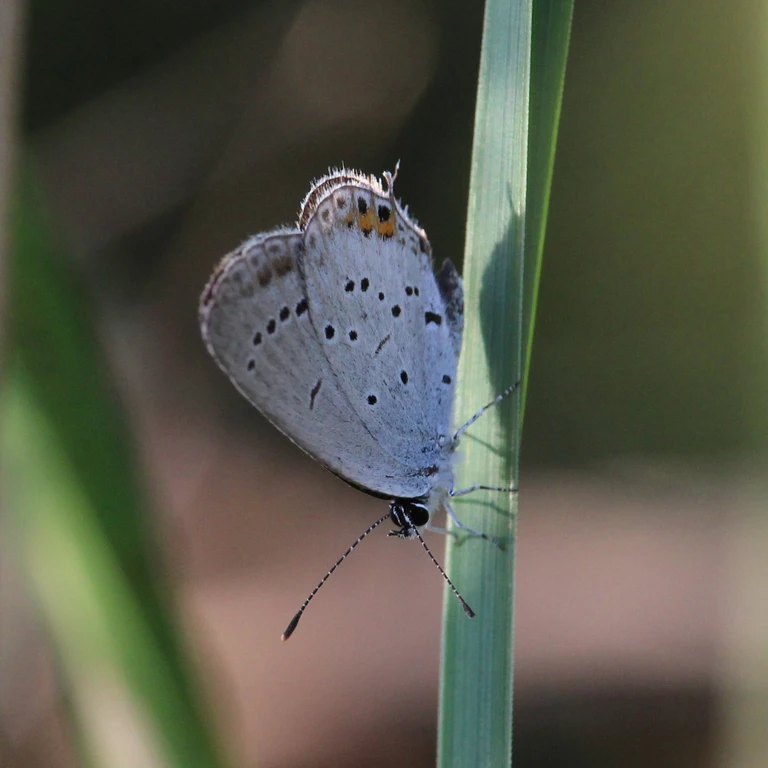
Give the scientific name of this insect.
Cupido argiades (also Elkalyce argiades)
